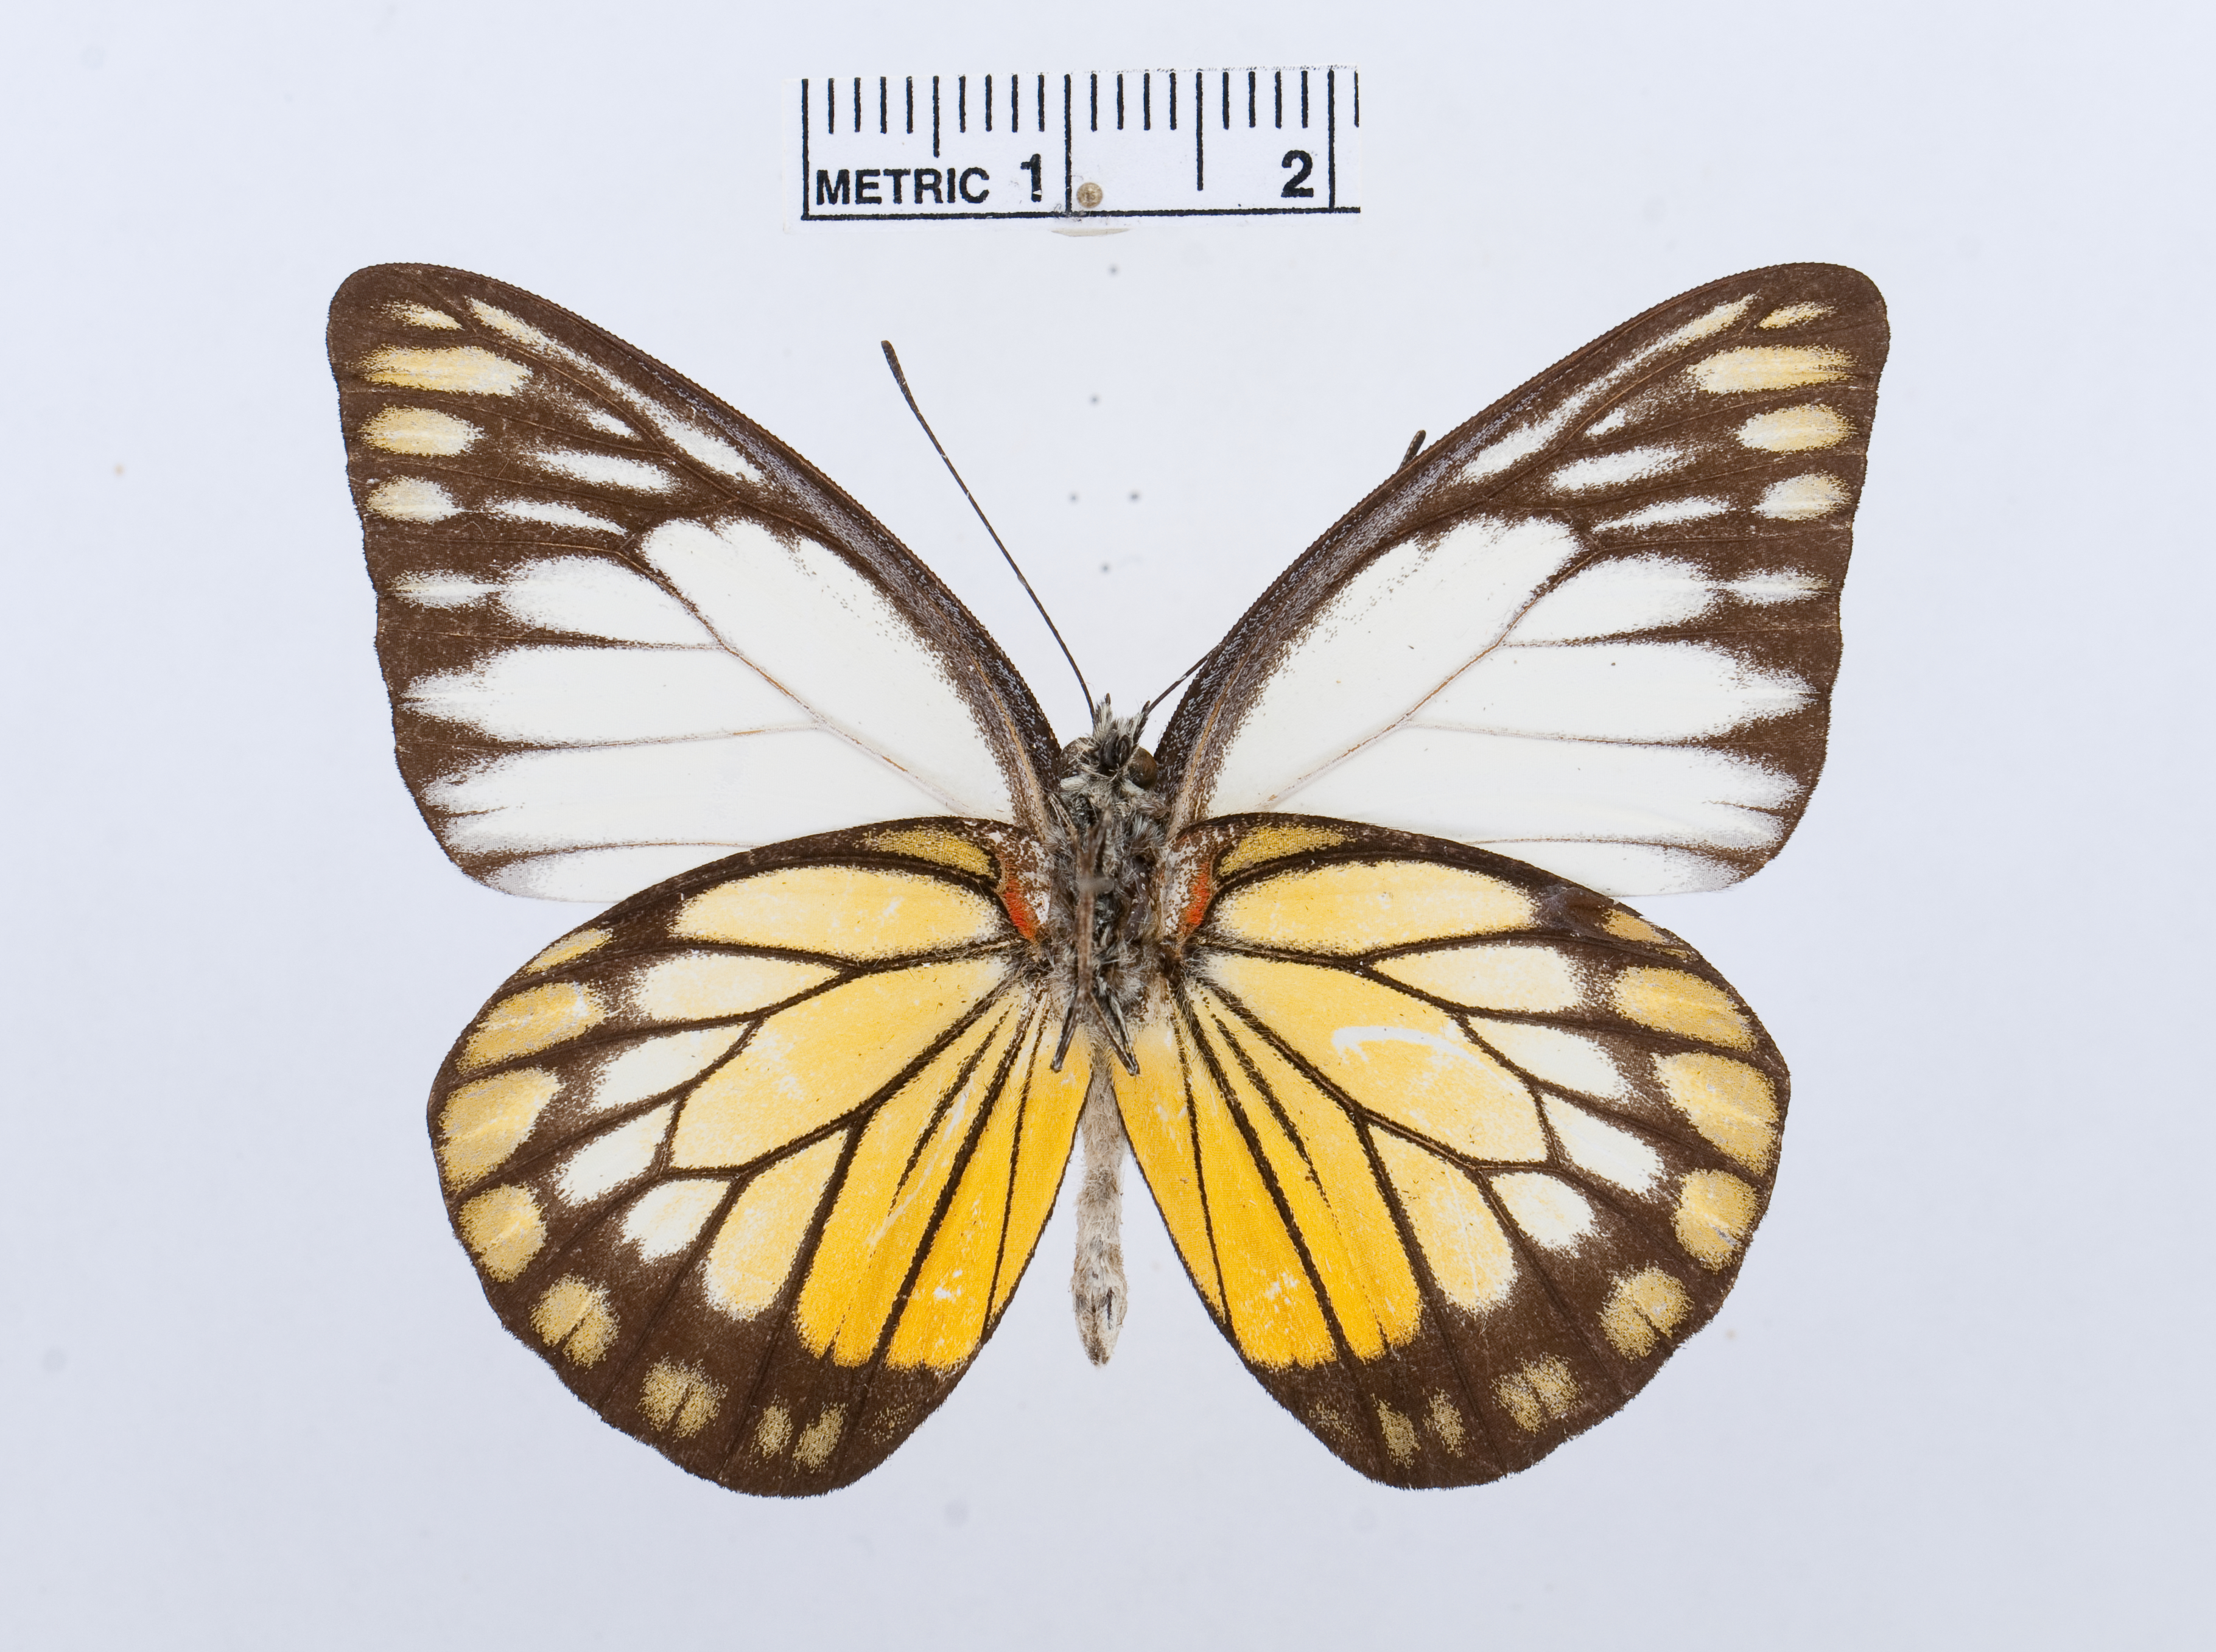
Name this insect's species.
Prioneris philonome
